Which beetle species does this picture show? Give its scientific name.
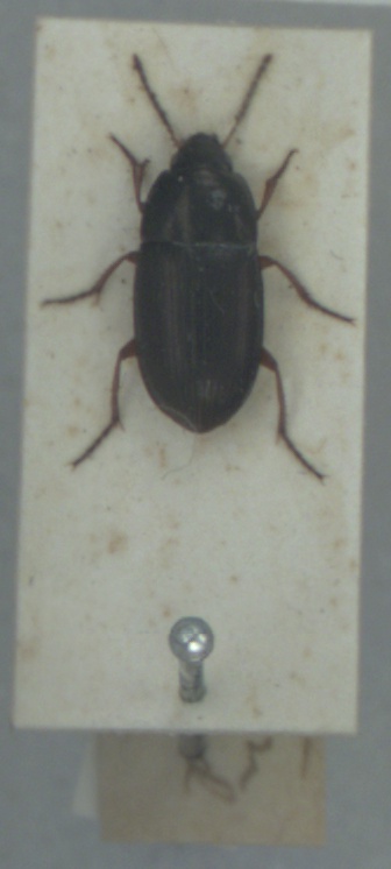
Amara familiaris
